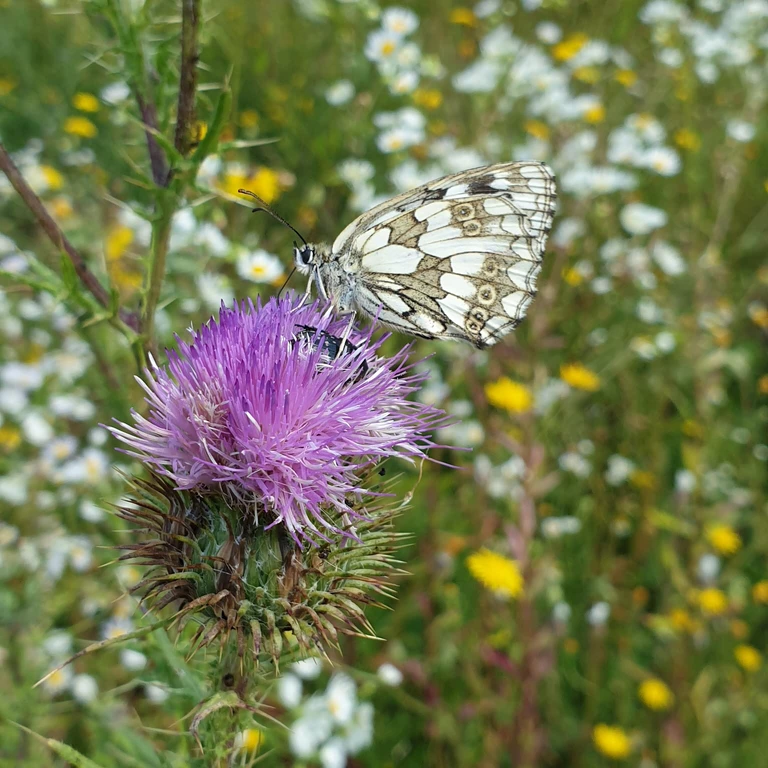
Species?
Melanargia galathea
